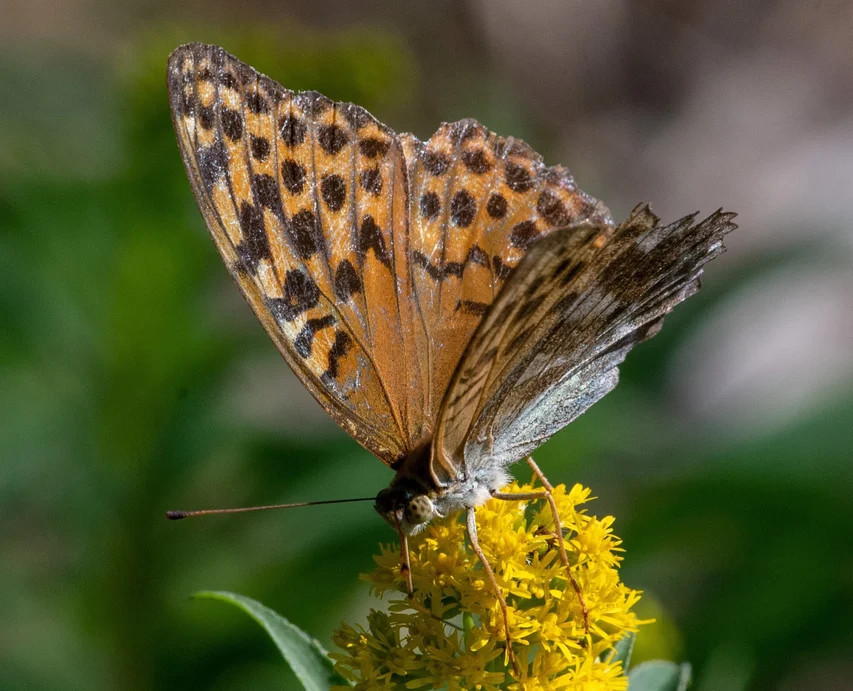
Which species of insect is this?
Argynnis paphia
